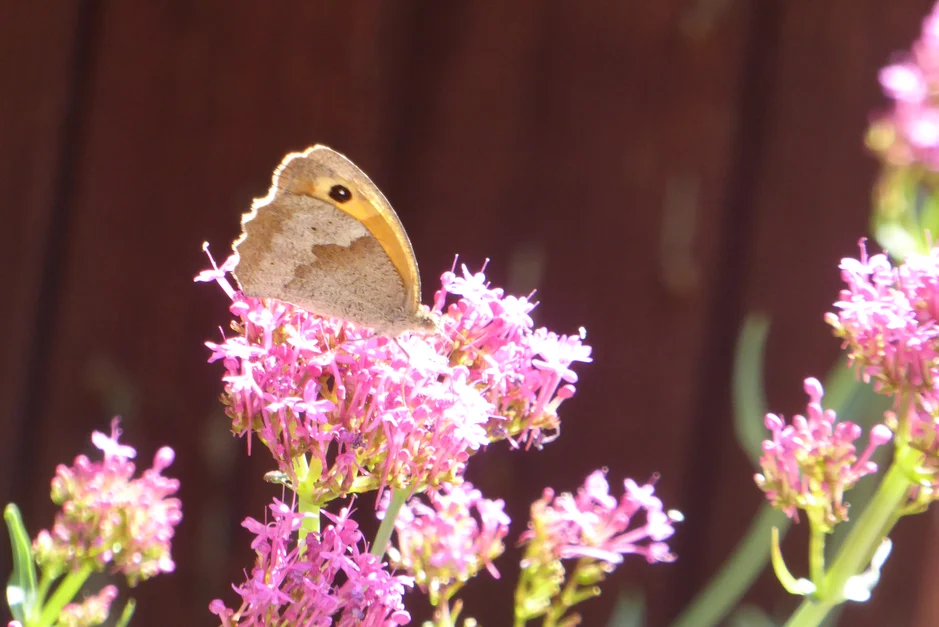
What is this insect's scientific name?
Maniola jurtina
